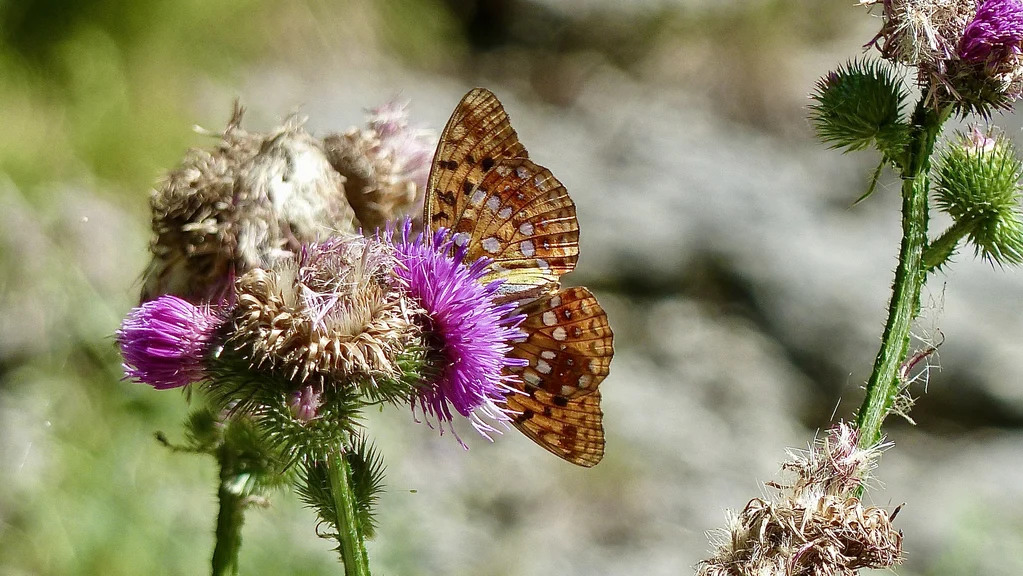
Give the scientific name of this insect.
Fabriciana adippe
